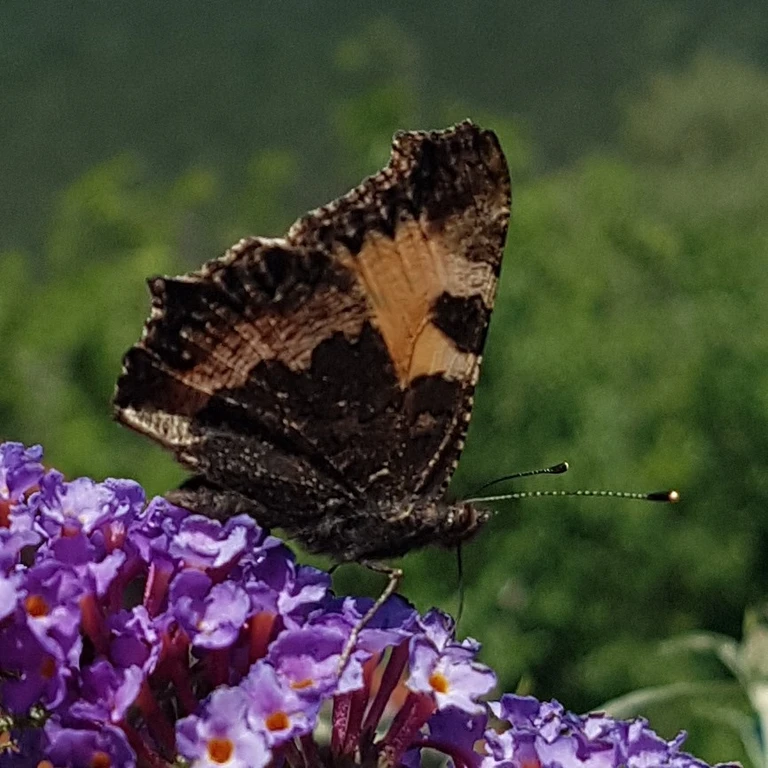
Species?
Aglais urticae
